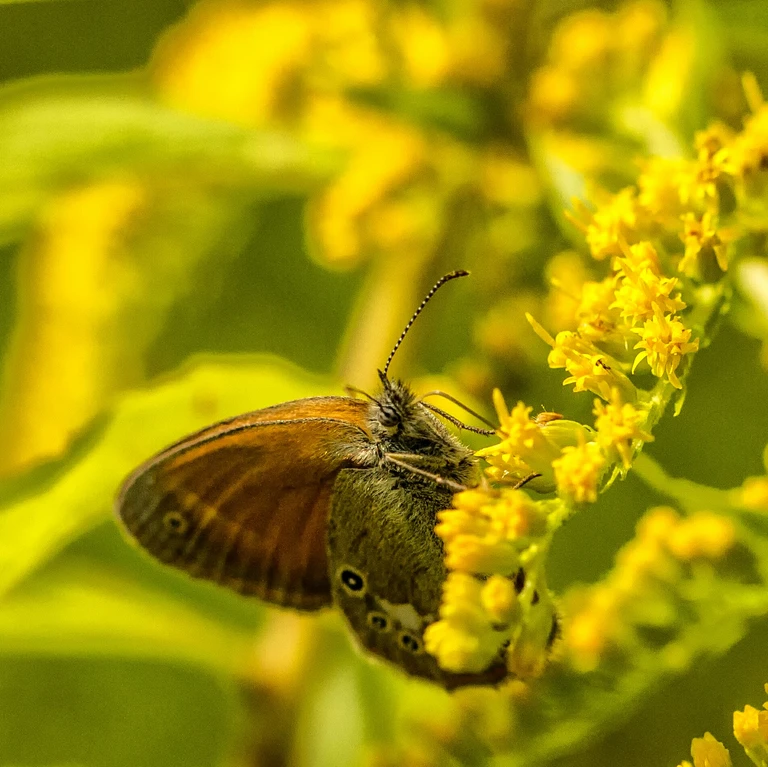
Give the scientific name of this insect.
Coenonympha glycerion (also Coenonympha iphis)
